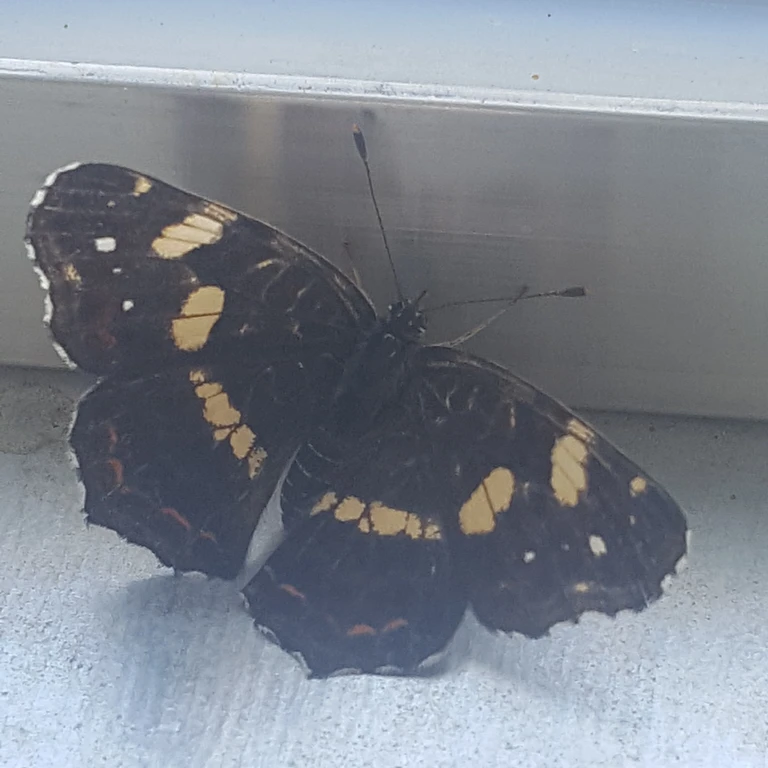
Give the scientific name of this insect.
Araschnia levana
